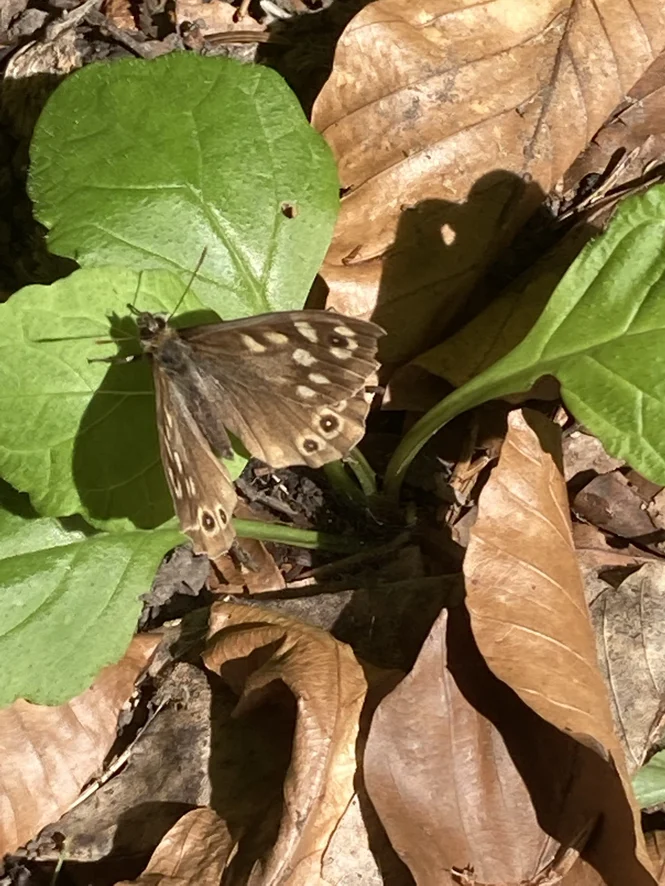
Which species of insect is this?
Pararge aegeria
